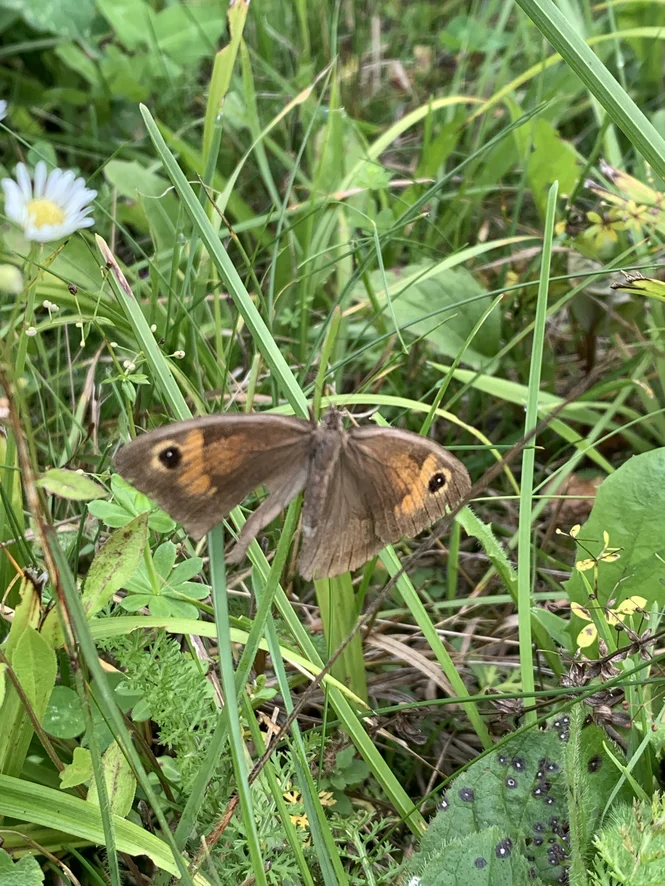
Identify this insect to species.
Maniola jurtina
